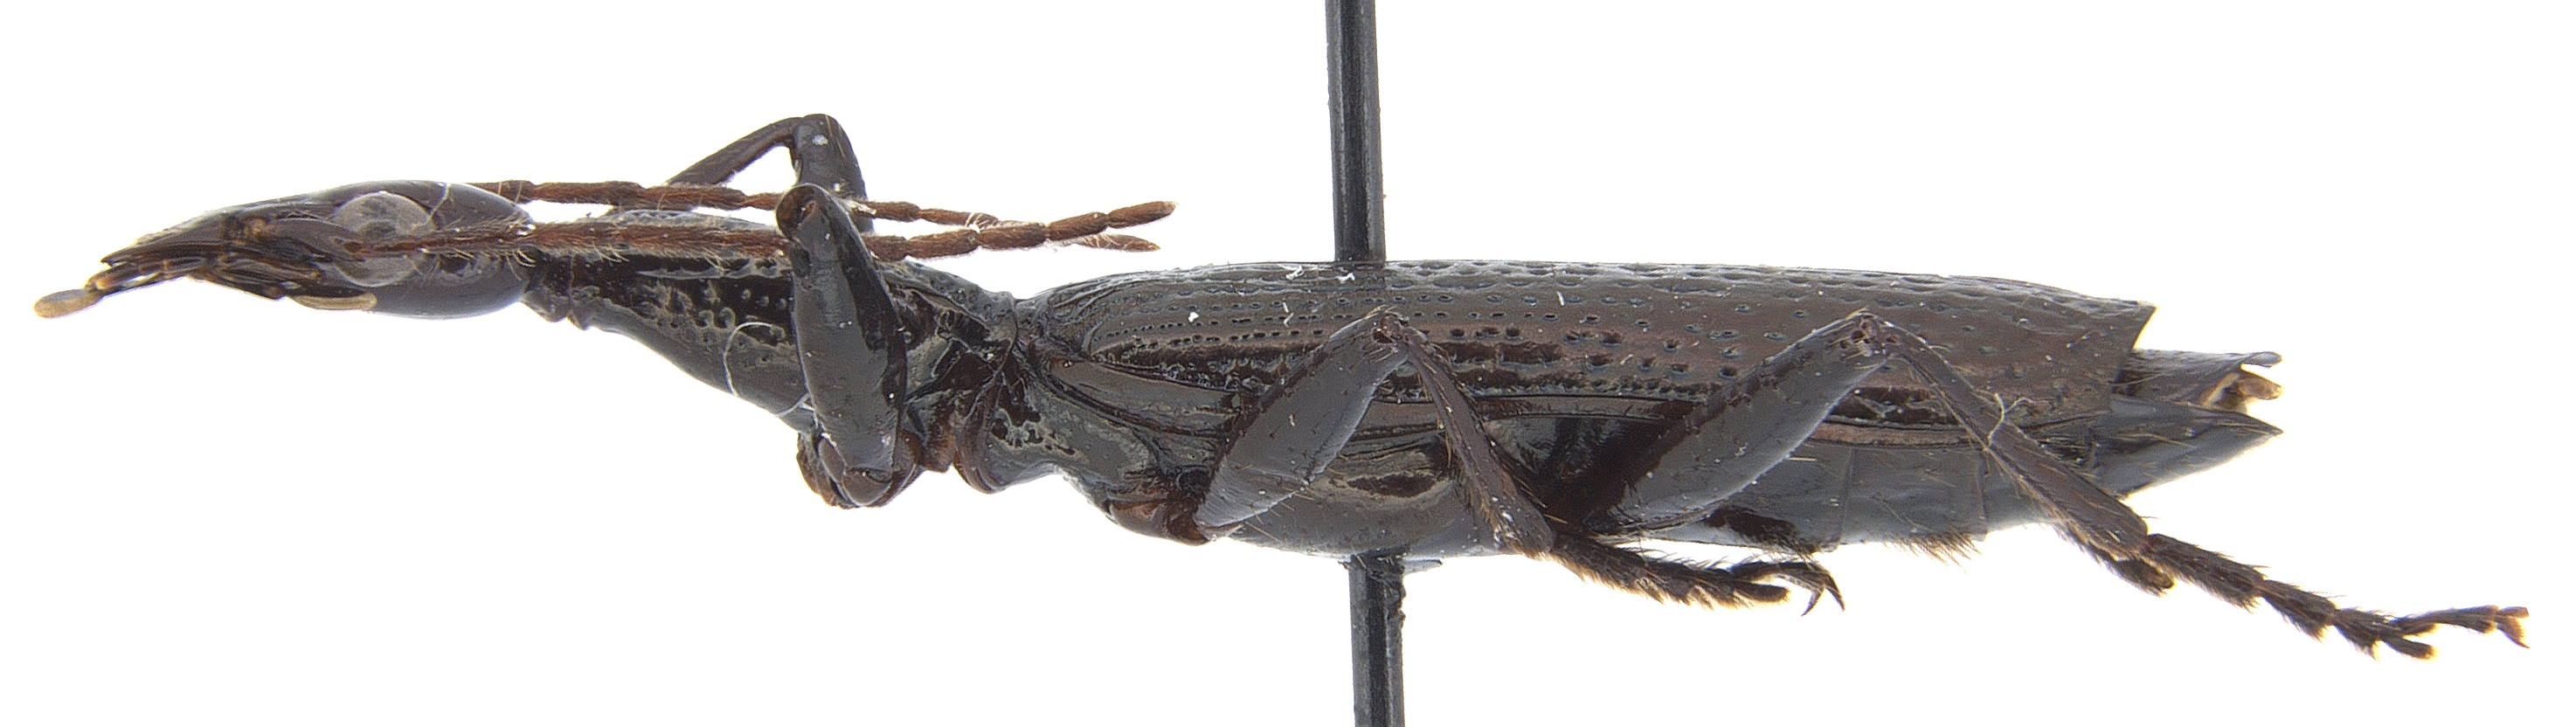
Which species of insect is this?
Agra rileyi
